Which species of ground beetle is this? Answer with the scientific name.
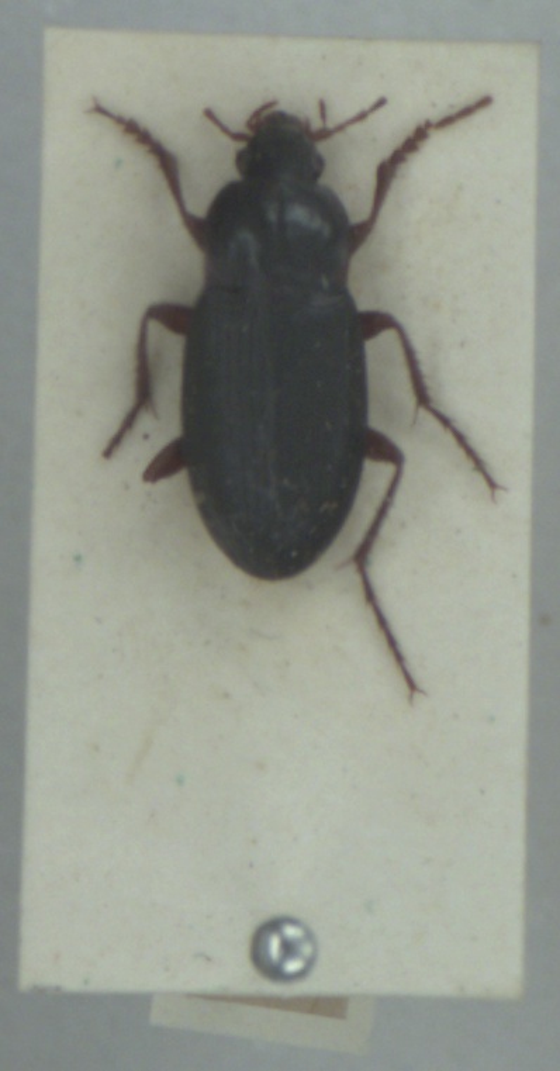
Calathus erratus
